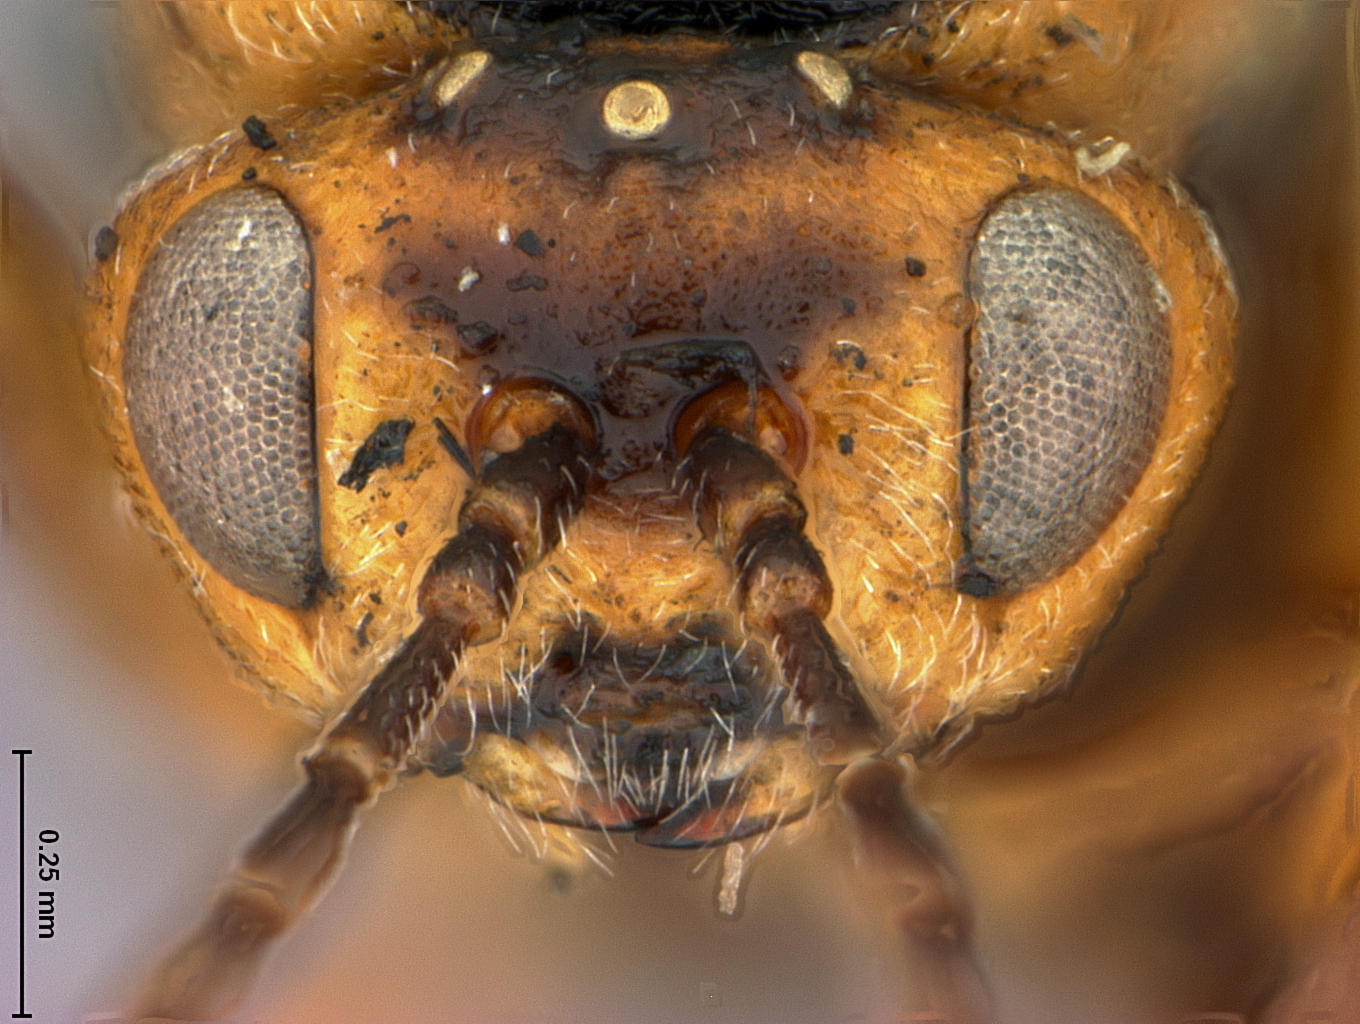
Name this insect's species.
Callirhytis balanopsis
